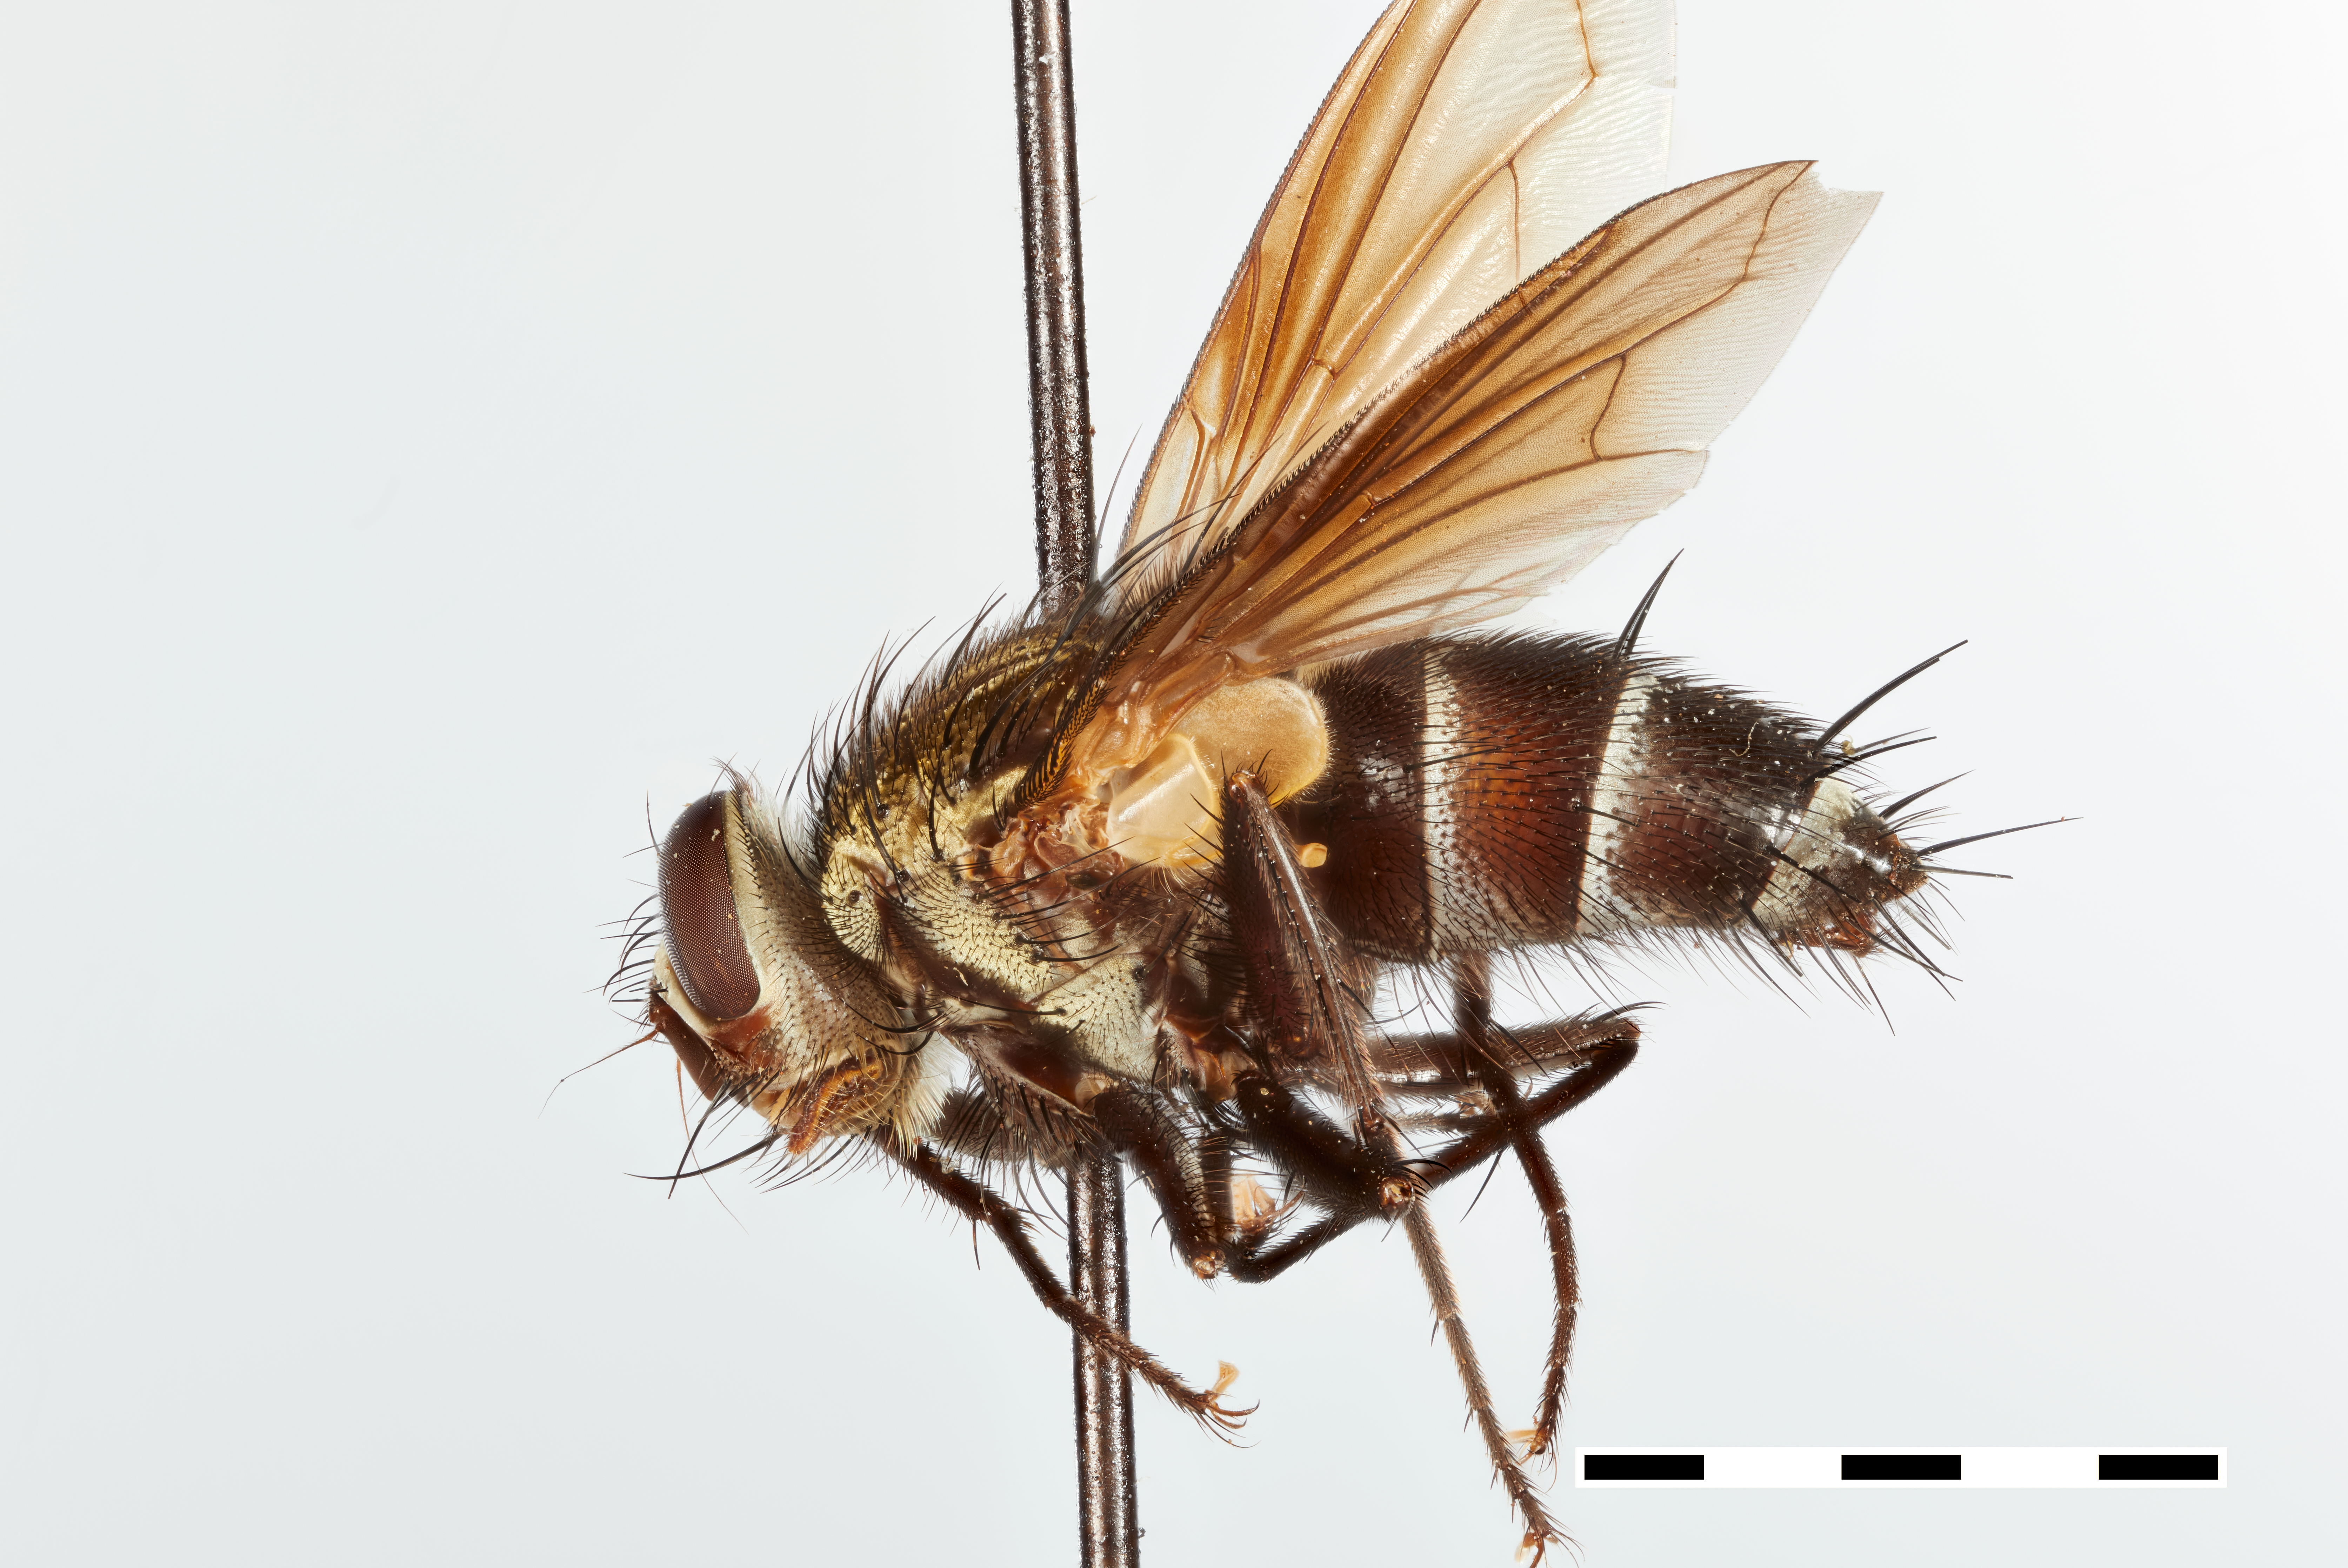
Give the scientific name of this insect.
Euprospherysa fumipennis
